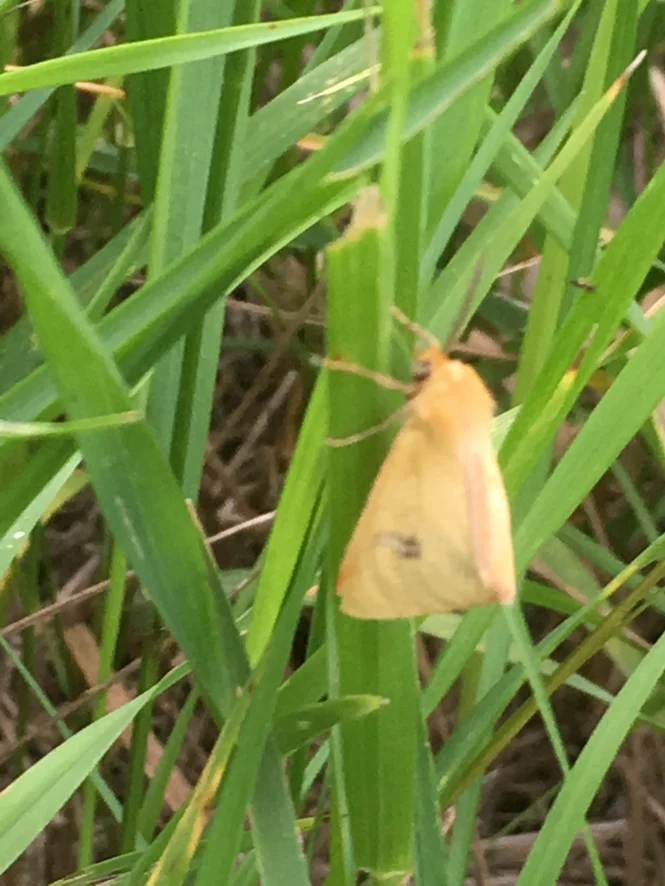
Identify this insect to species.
Diacrisia sannio
